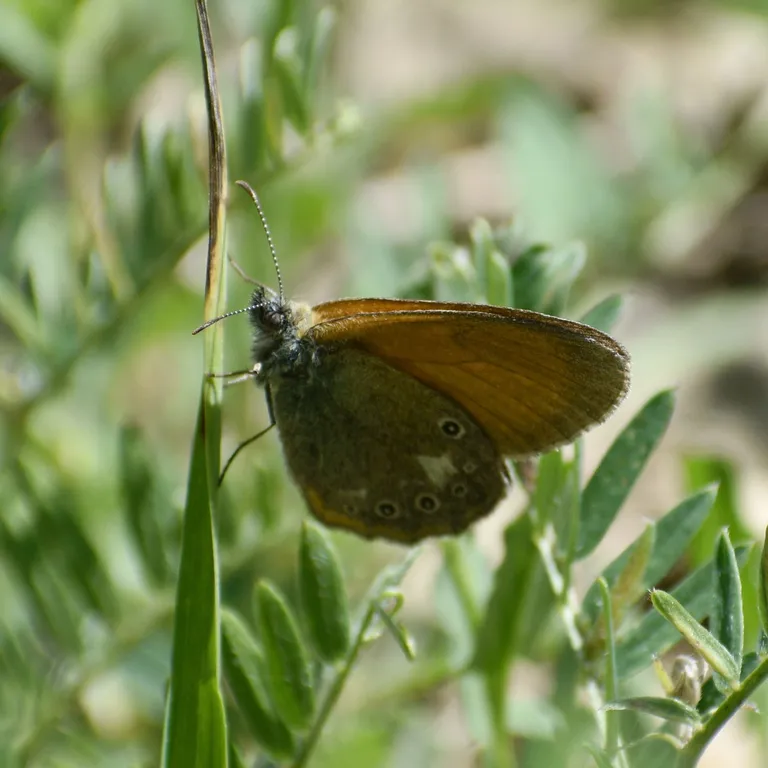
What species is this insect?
Coenonympha glycerion (also Coenonympha iphis)
